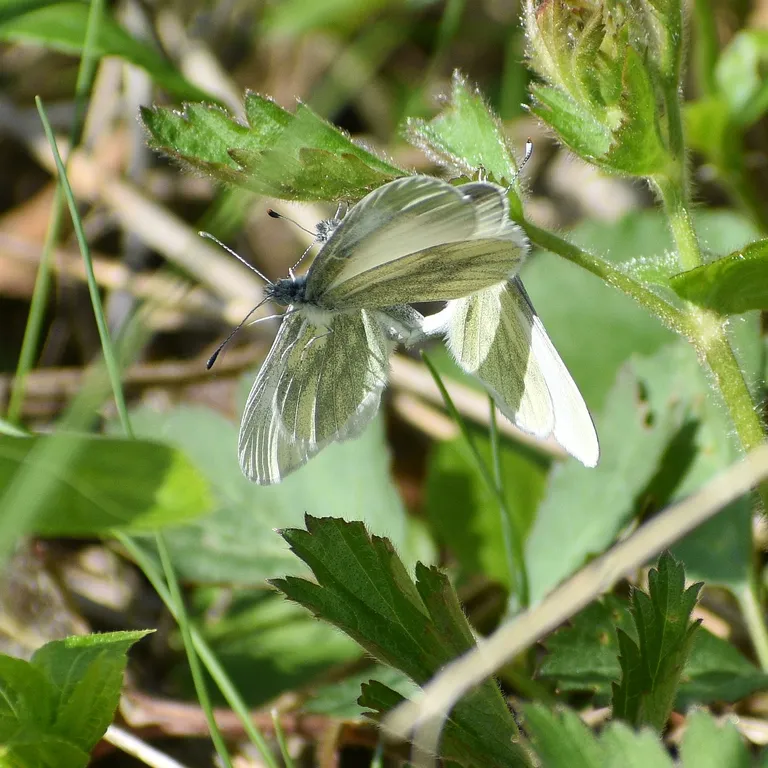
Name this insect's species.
Leptidea sinapis/juvernica
